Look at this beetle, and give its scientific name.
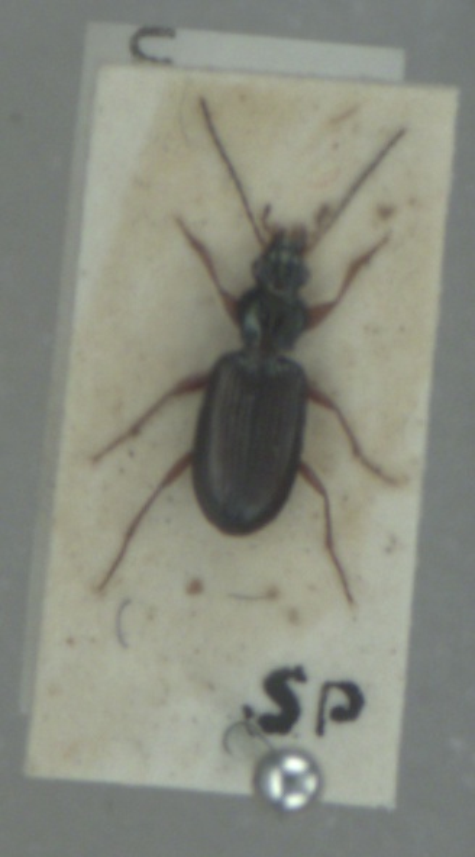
Bembidion decorum
